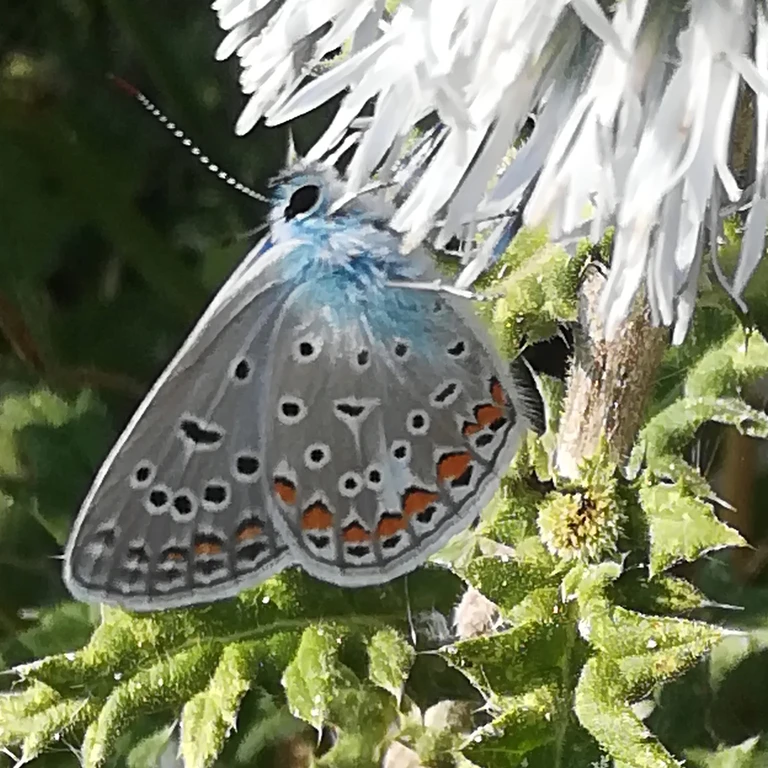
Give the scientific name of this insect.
Polyommatus icarus
